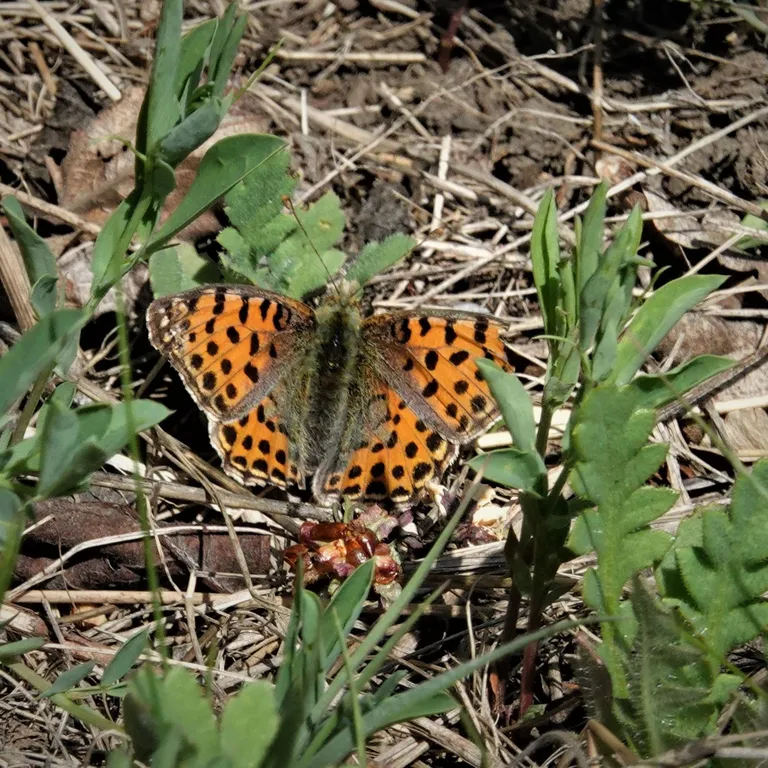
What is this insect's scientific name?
Issoria lathonia
